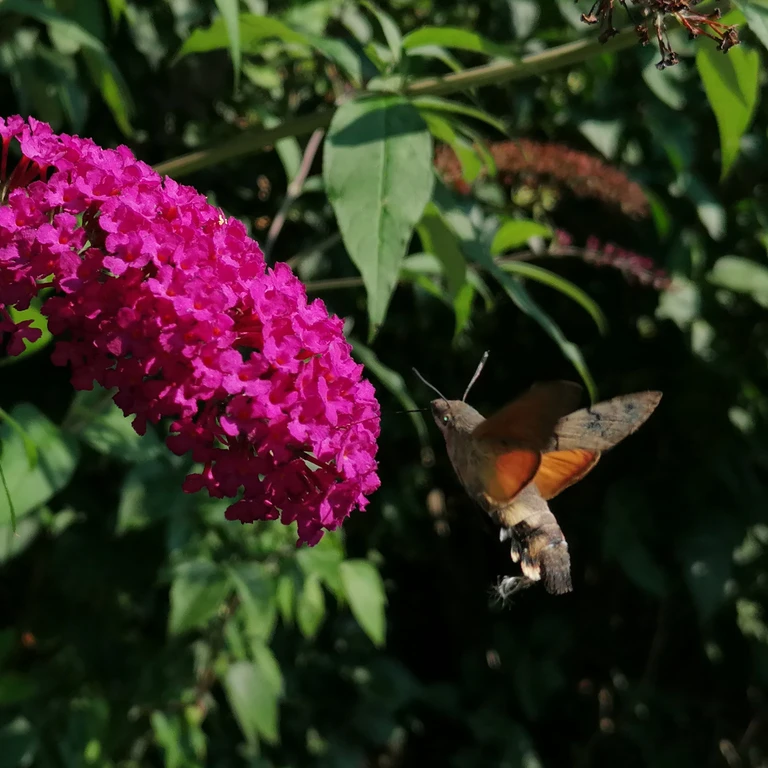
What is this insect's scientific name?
Macroglossum stellatarum
